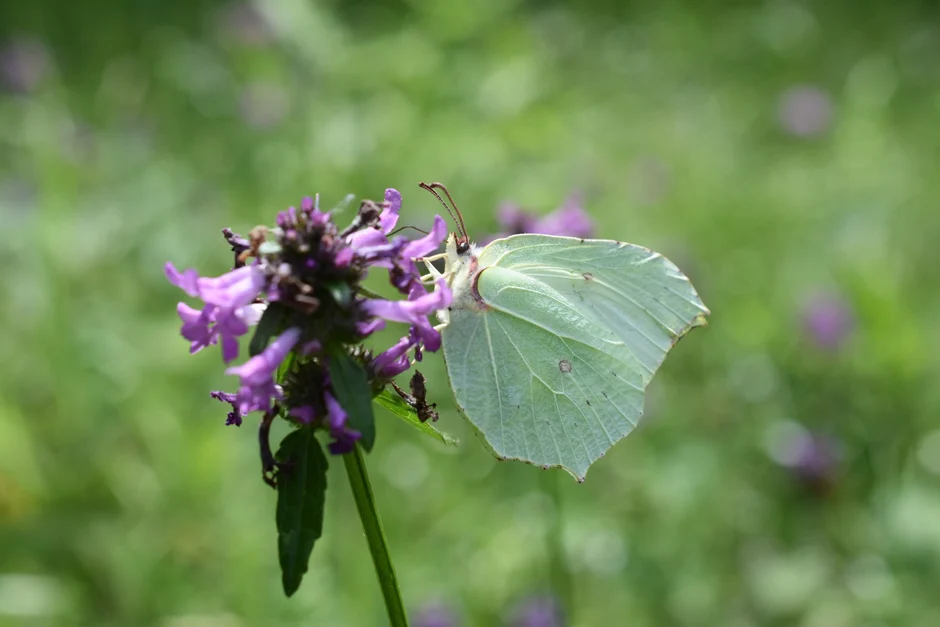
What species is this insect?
Gonepteryx rhamni
